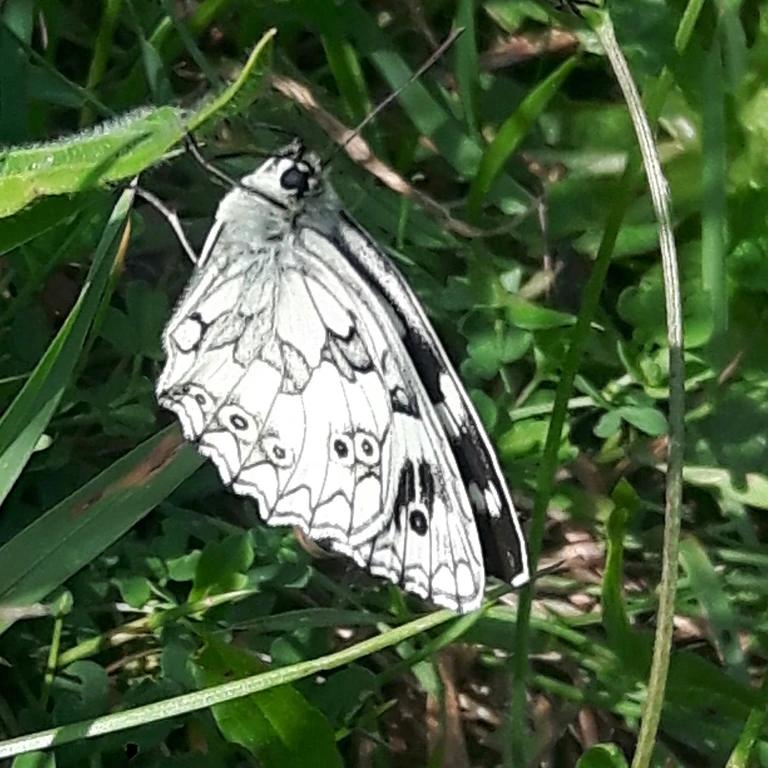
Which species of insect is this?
Melanargia galathea
